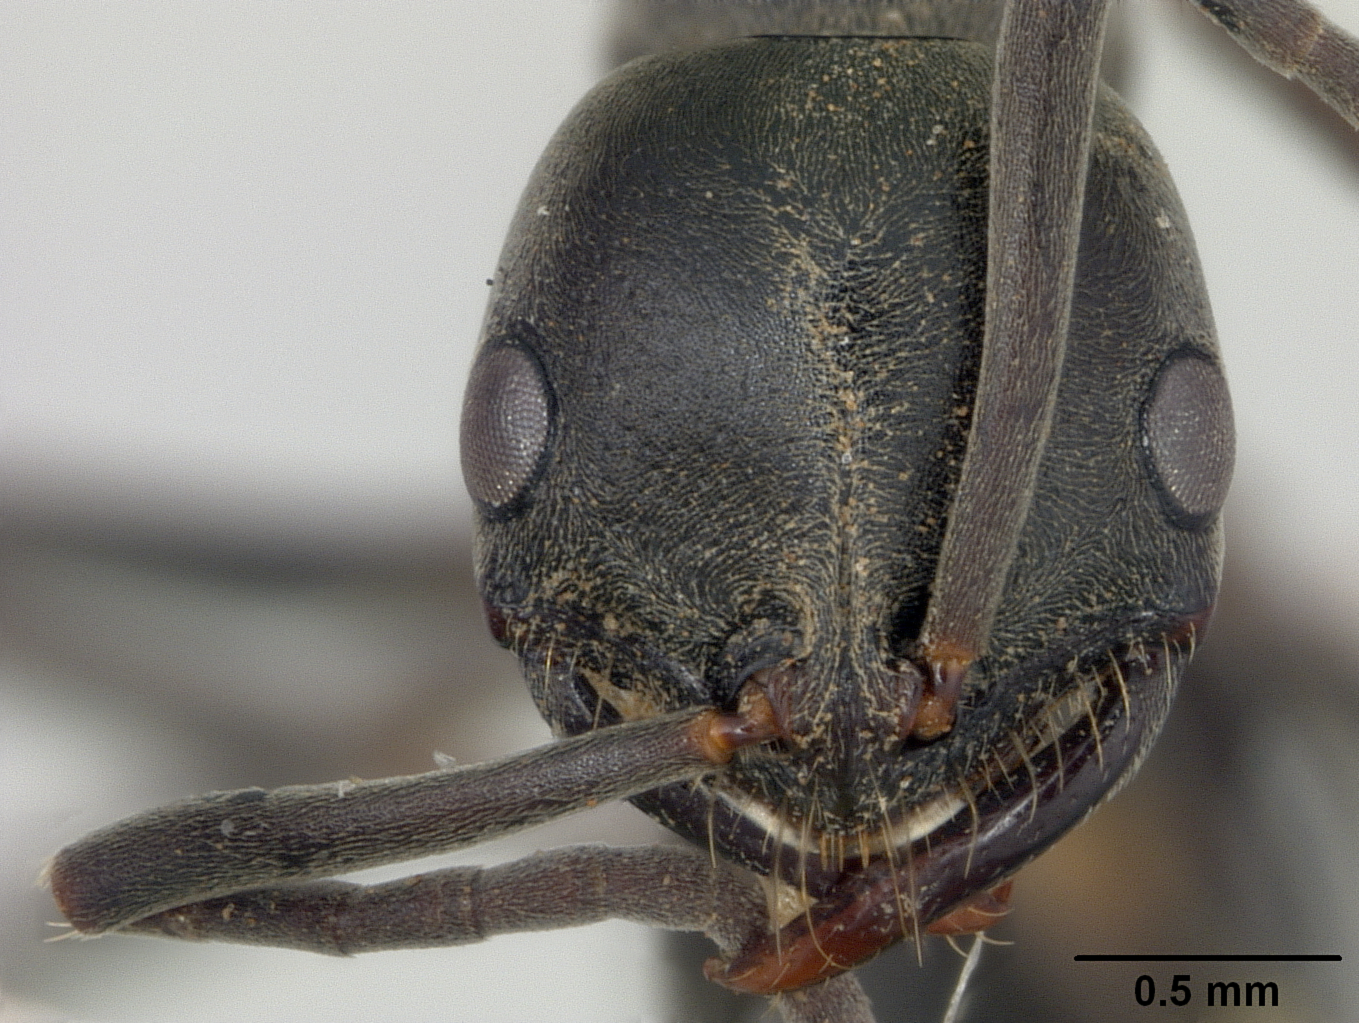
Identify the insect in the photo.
Leptogenys maxillosa
